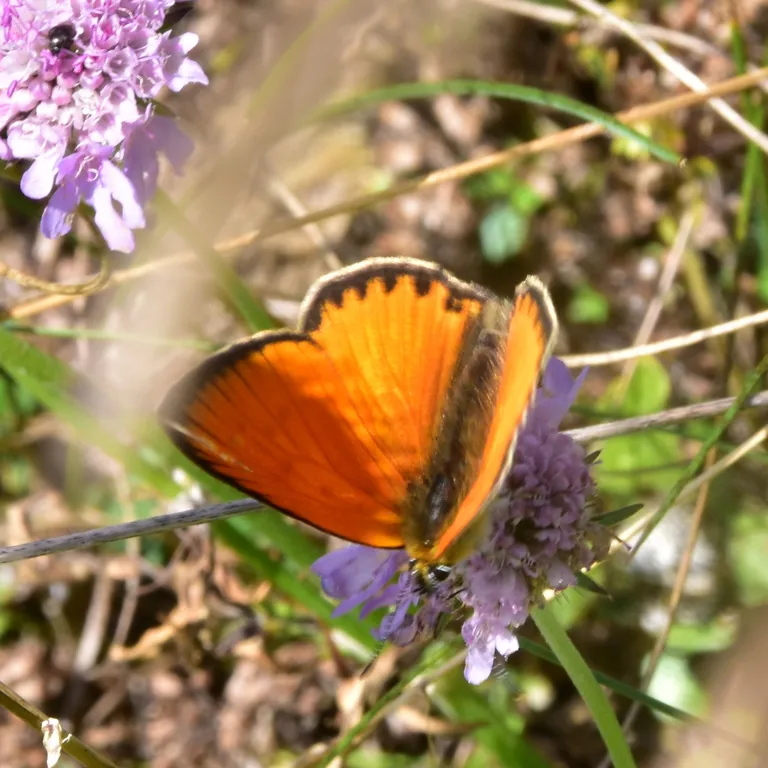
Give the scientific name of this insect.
Lycaena virgaureae
